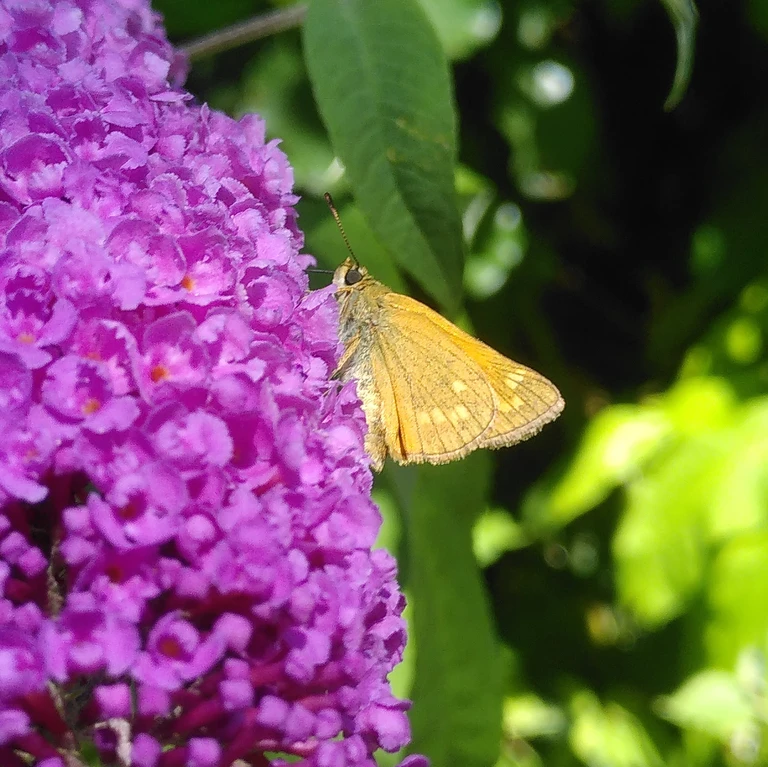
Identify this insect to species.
Ochlodes sylvanus (also Ochlodes venata)
